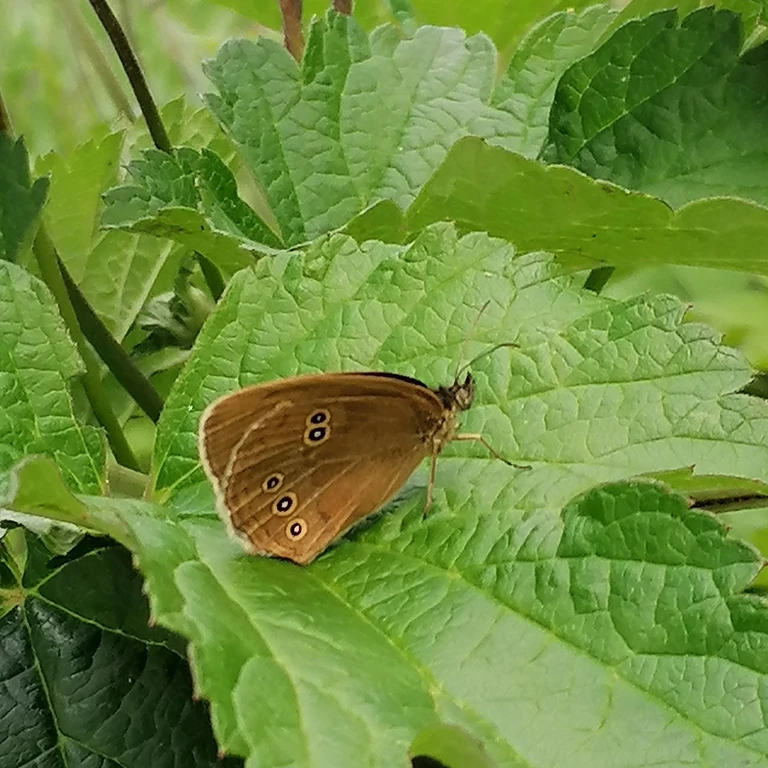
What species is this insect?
Aphantopus hyperantus
